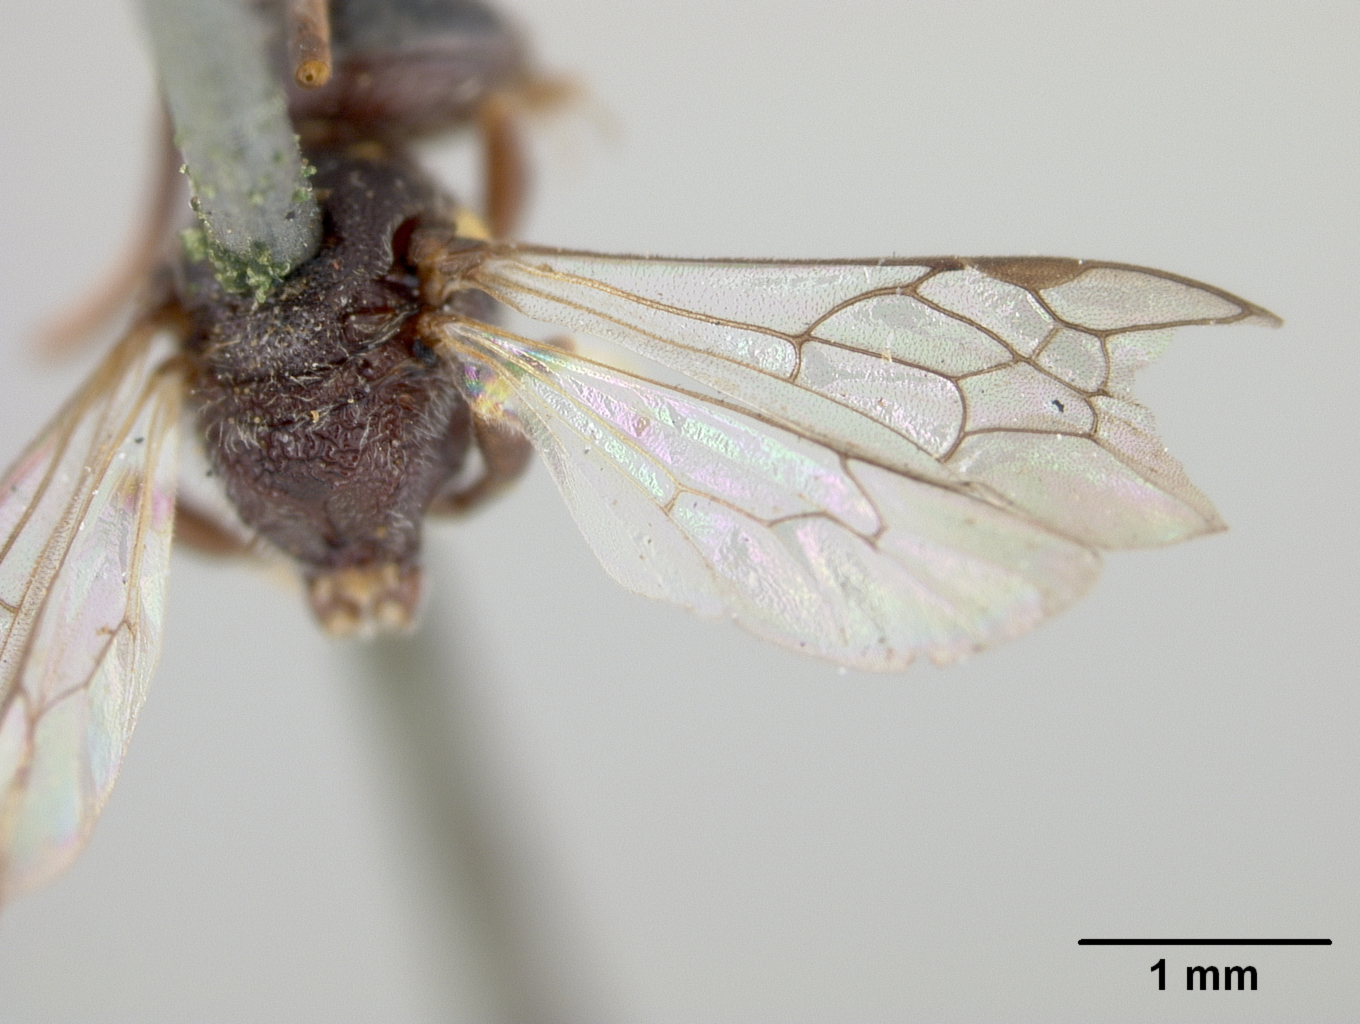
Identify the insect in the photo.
Prosopis pennsylvanica
